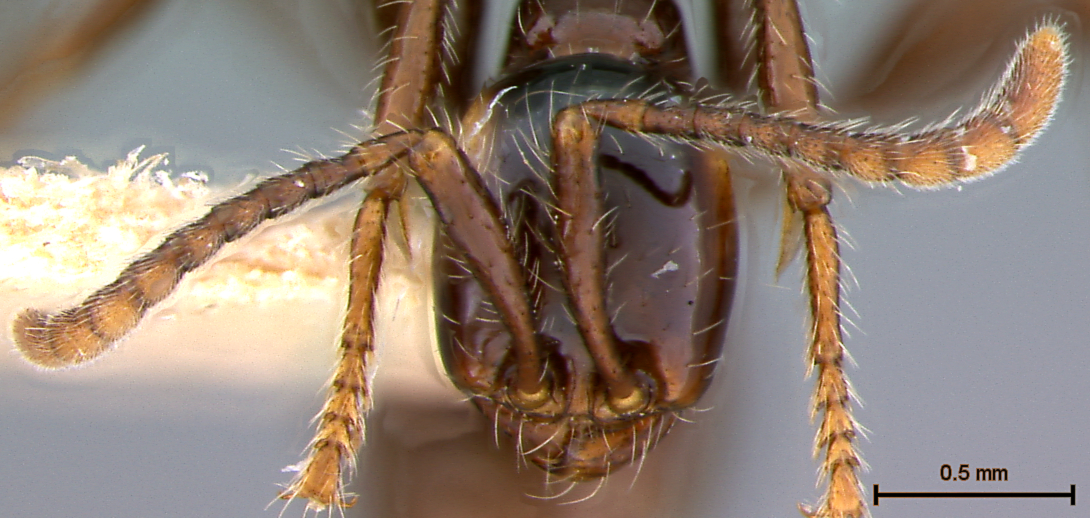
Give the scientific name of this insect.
Aenictus alticola
